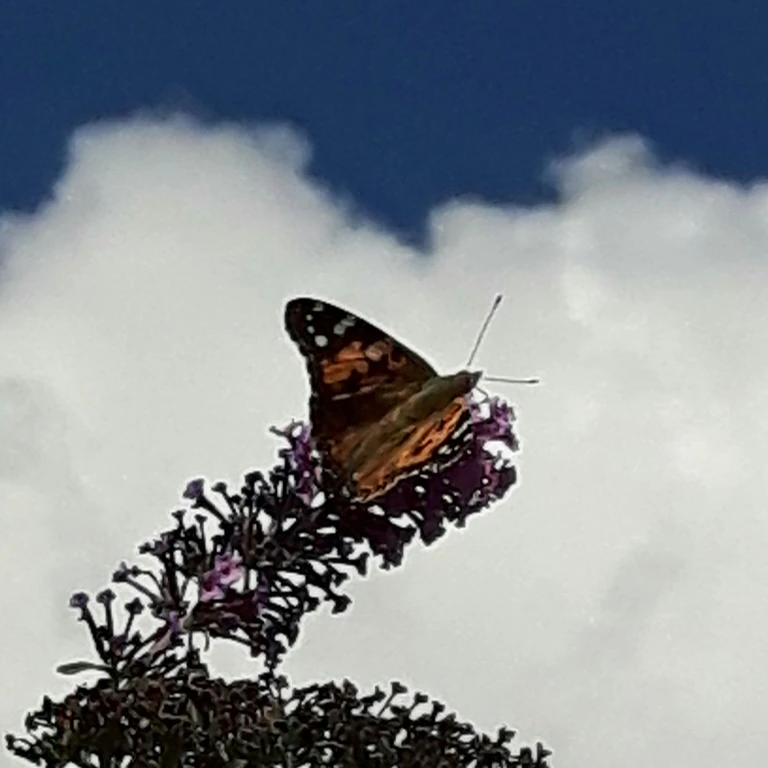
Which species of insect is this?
Vanessa cardui
